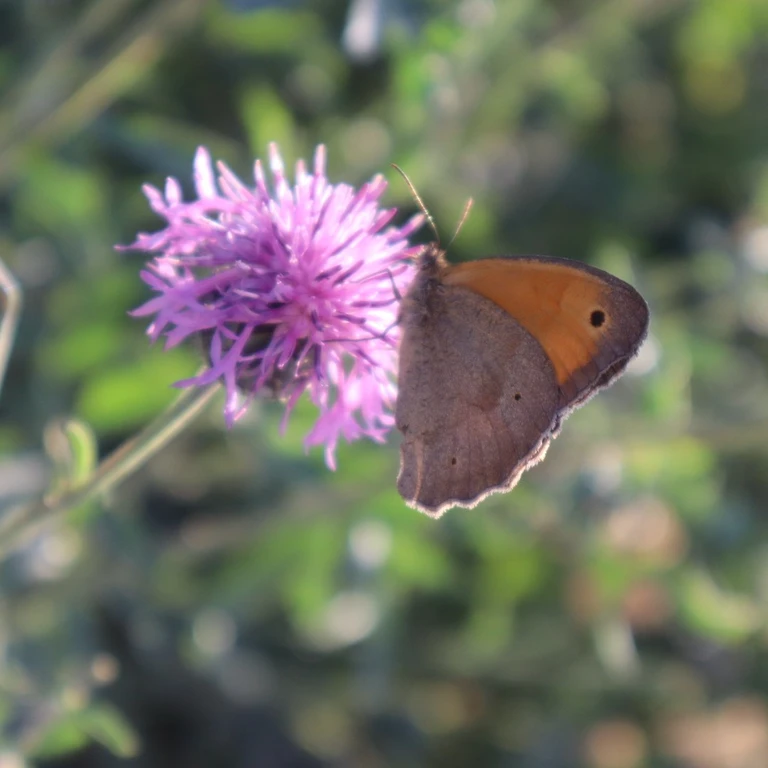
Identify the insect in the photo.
Maniola jurtina
